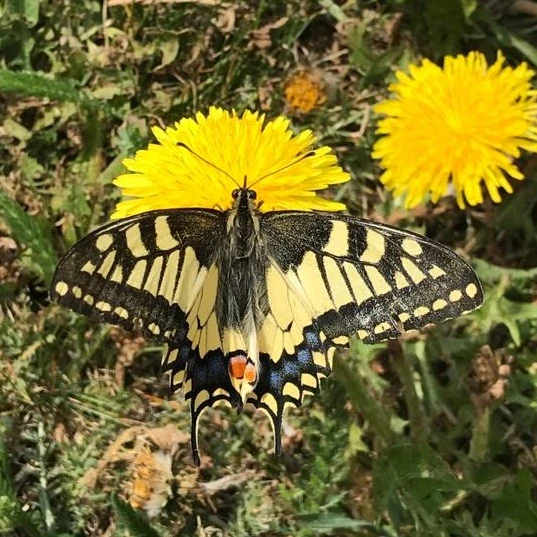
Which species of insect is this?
Papilio machaon
